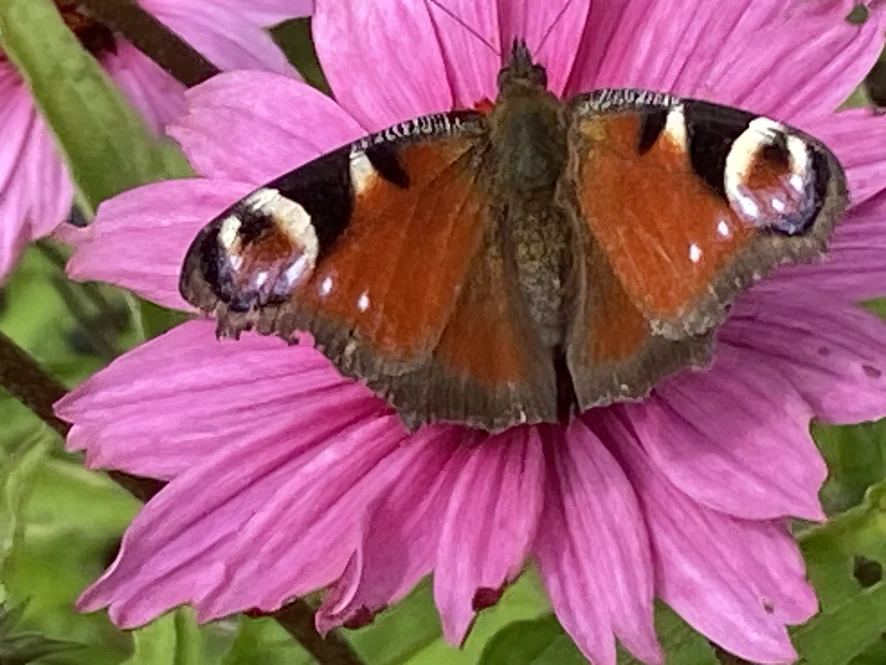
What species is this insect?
Aglais io
